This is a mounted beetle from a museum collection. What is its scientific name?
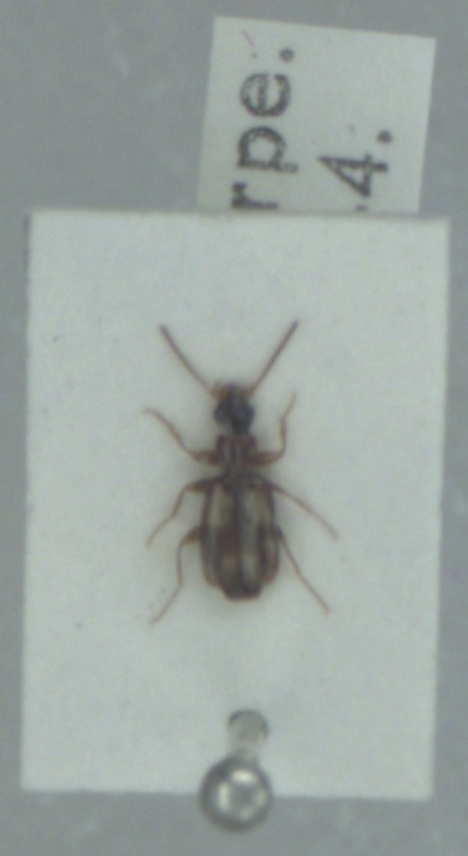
Calodromius spilotus
